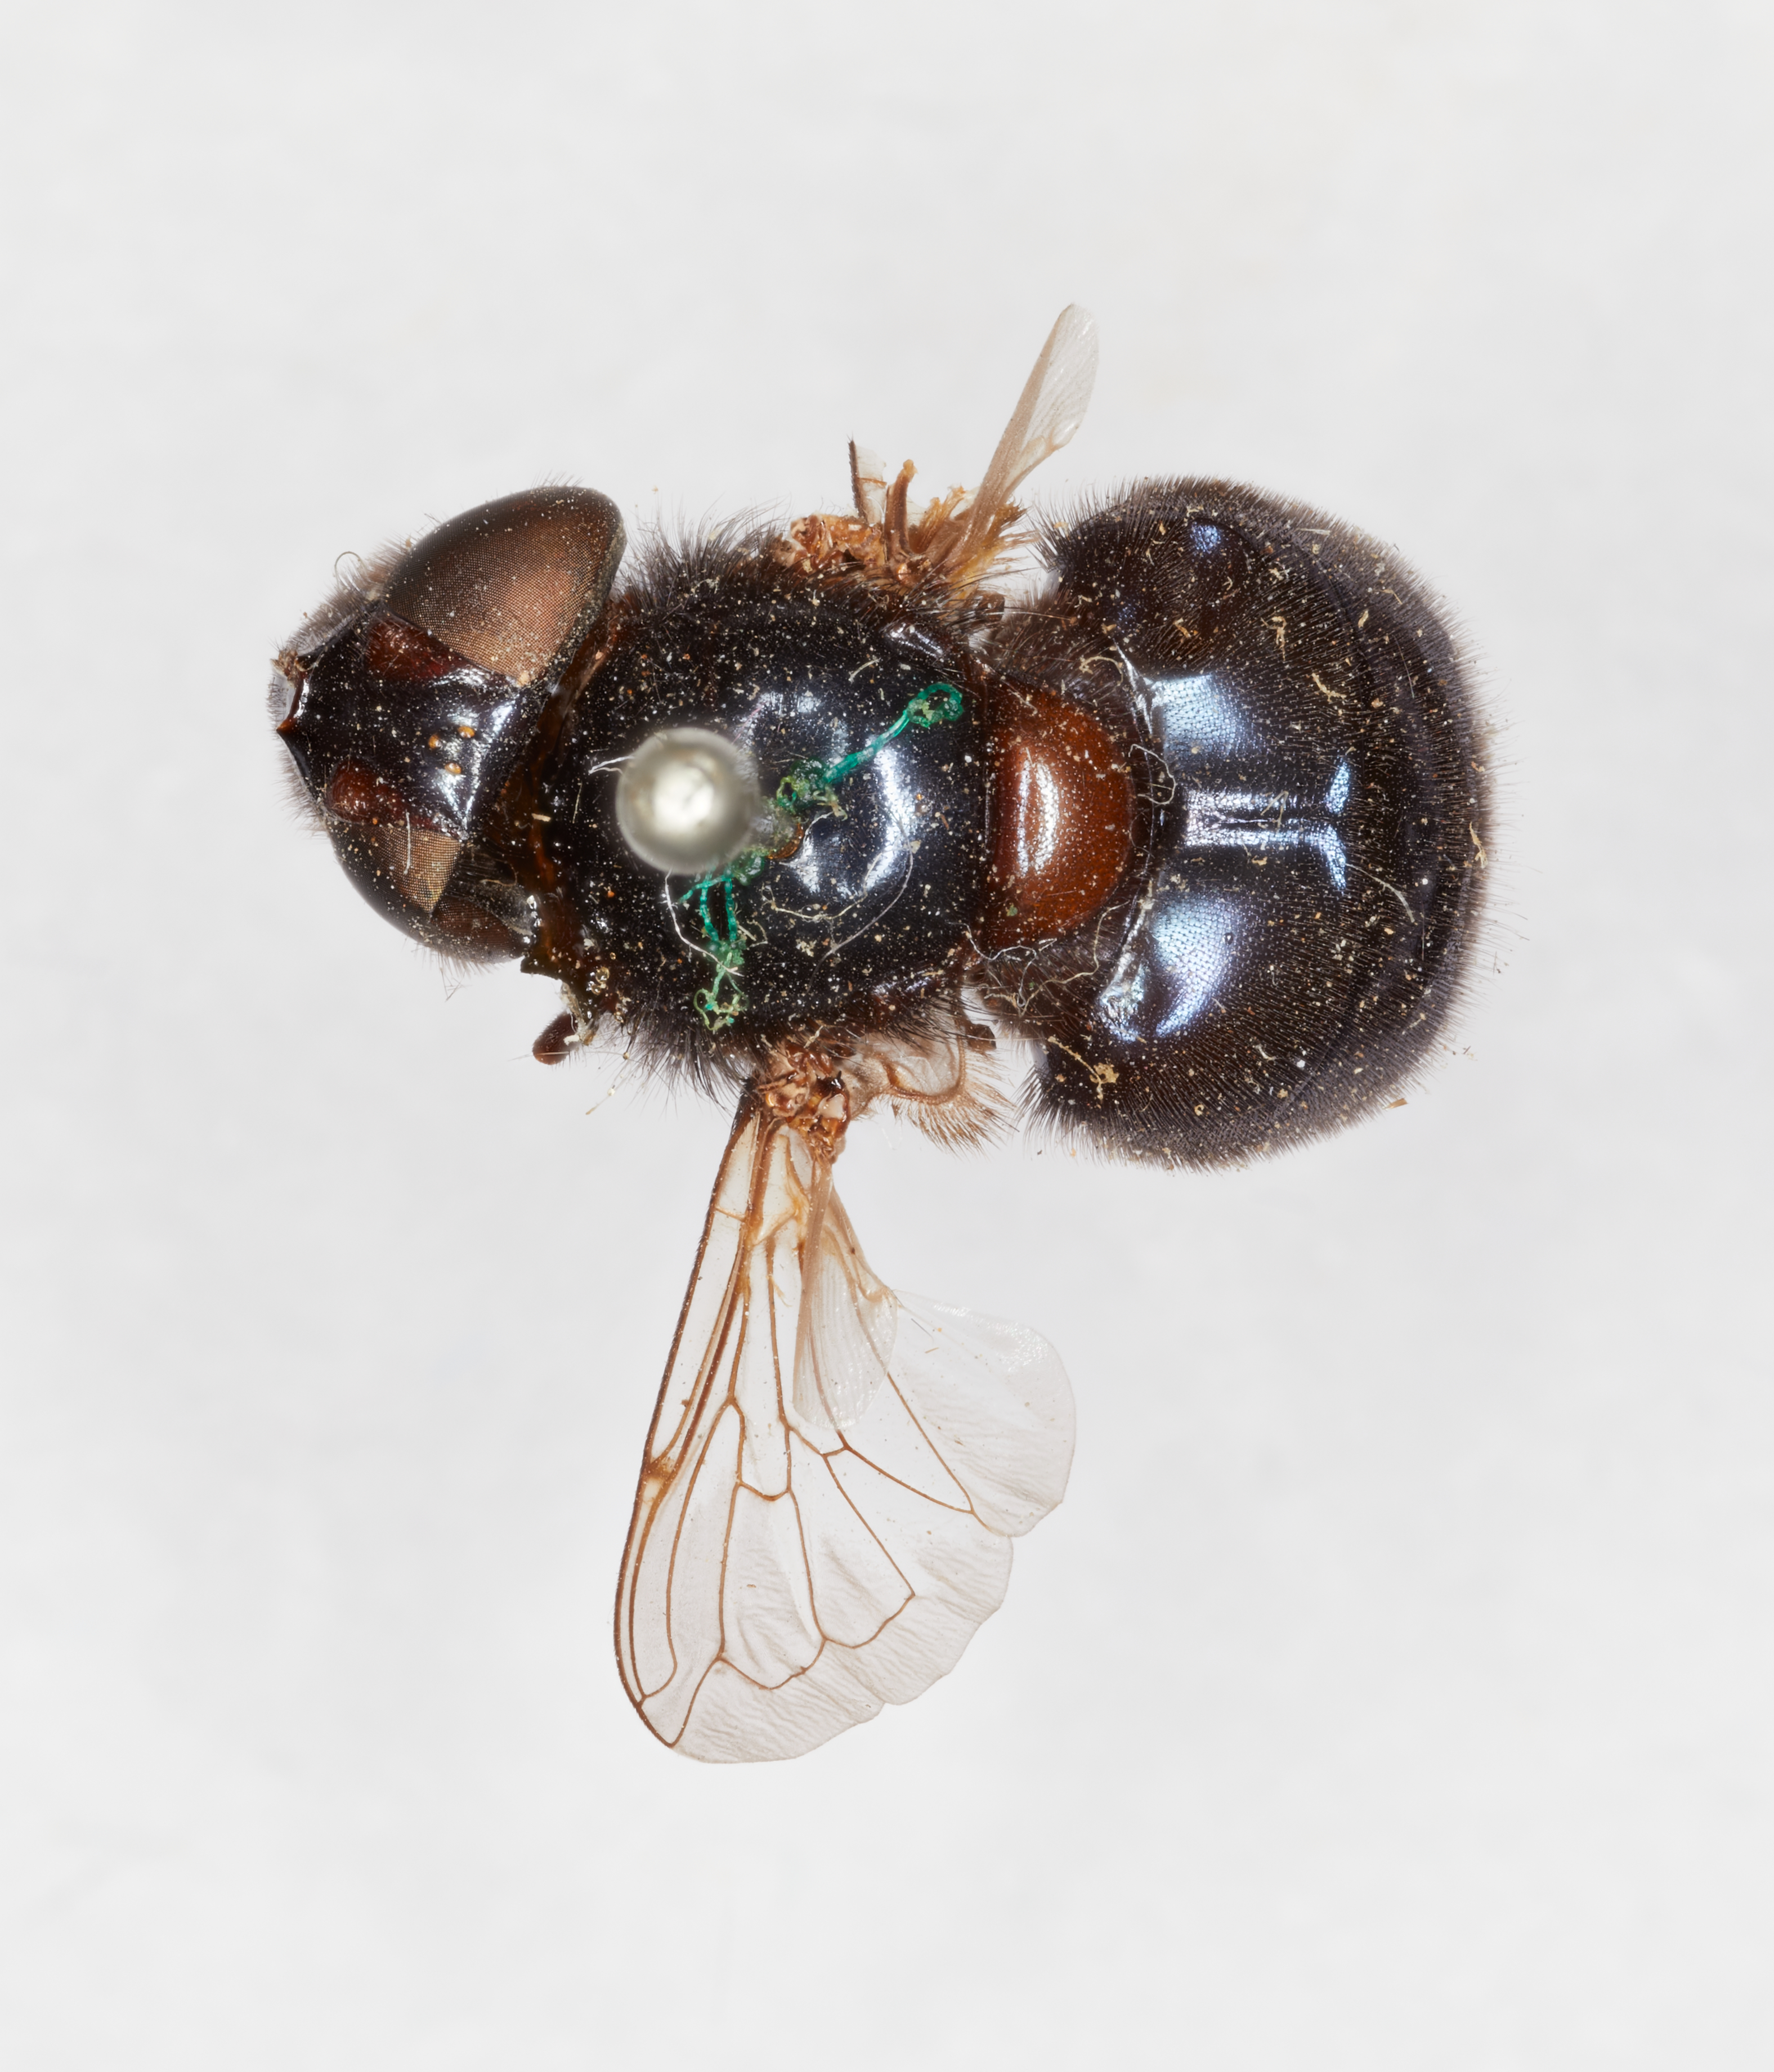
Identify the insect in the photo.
Volucella comstocki
